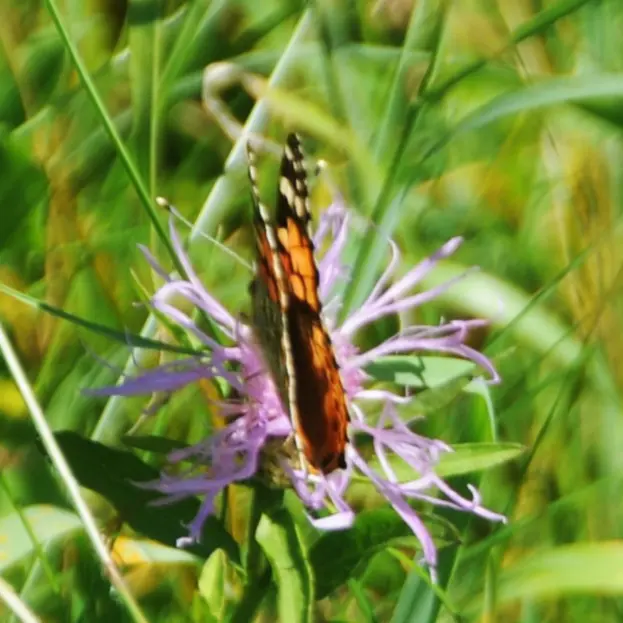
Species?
Vanessa cardui
